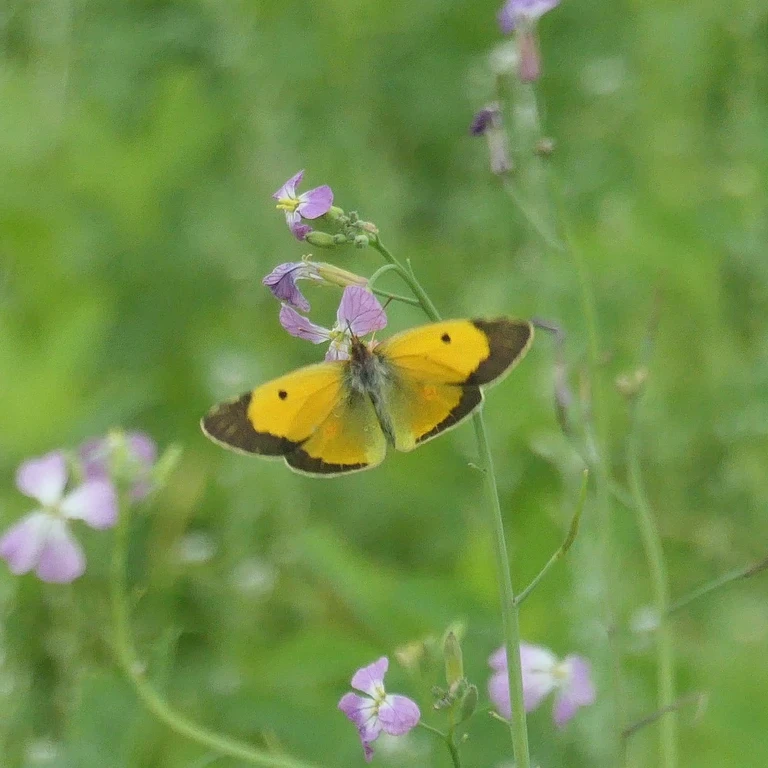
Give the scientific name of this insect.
Colias croceus
